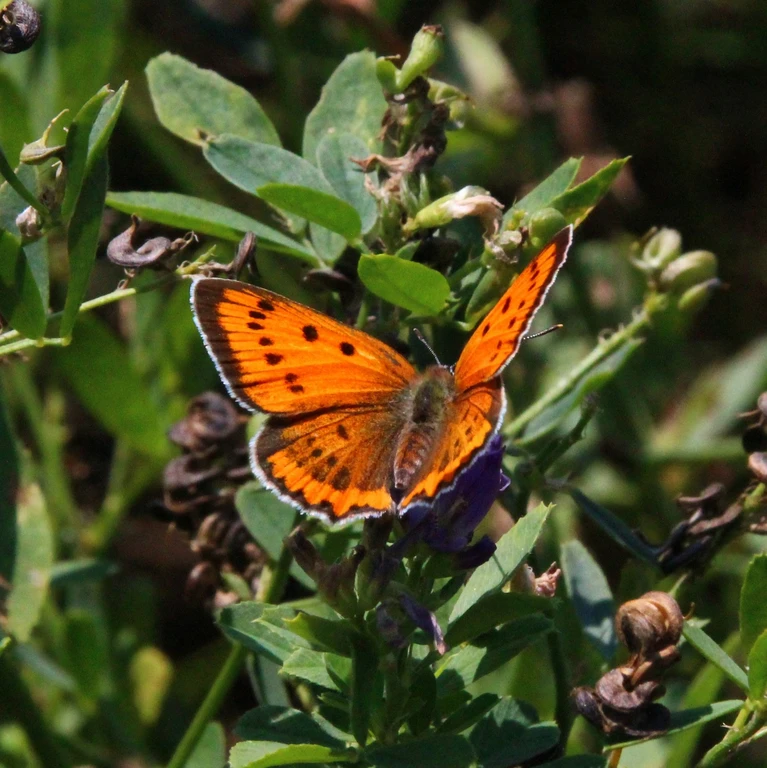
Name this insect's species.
Lycaena dispar
